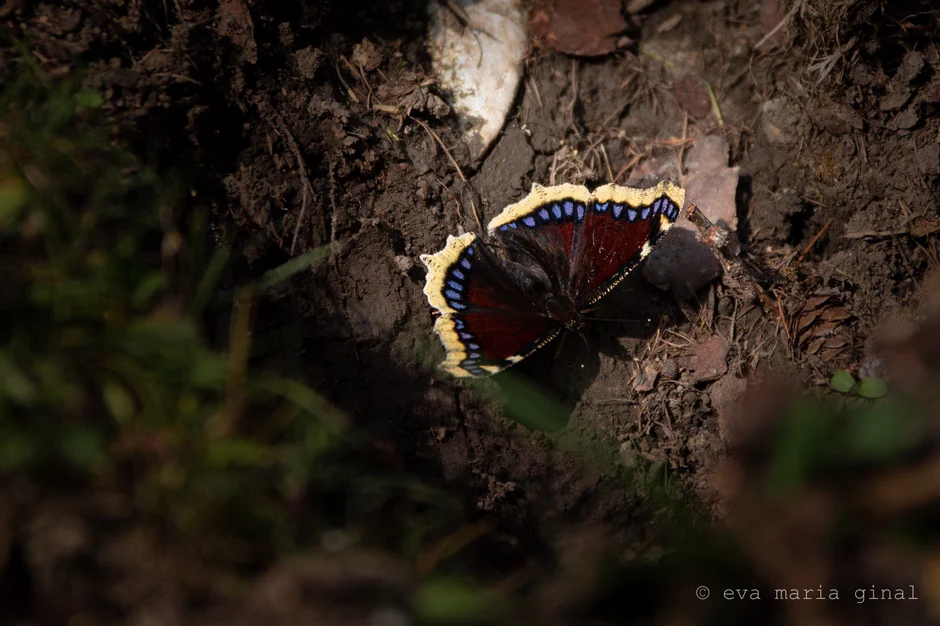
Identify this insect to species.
Nymphalis antiopa
